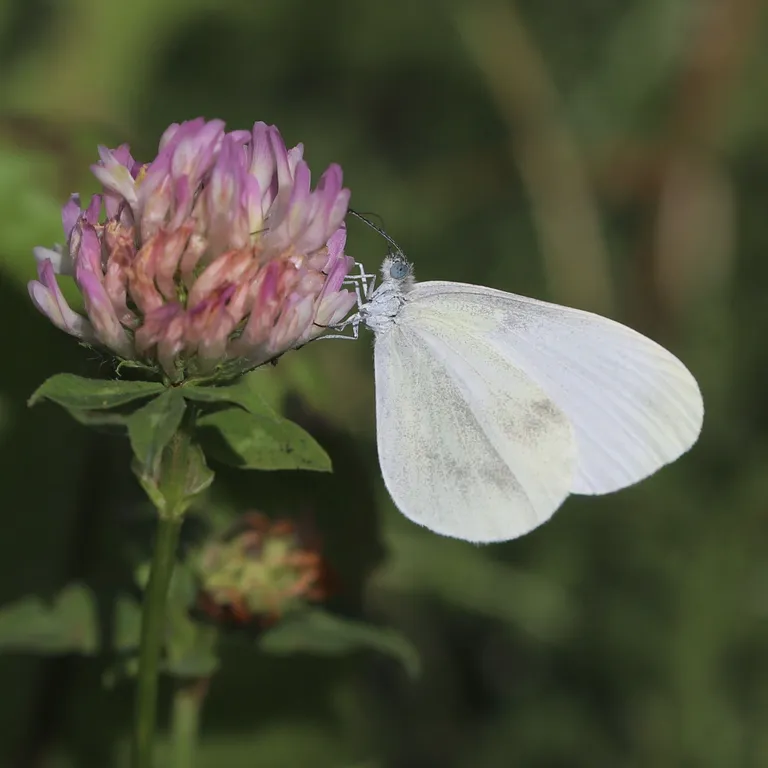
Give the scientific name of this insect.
Leptidea sinapis/juvernica
